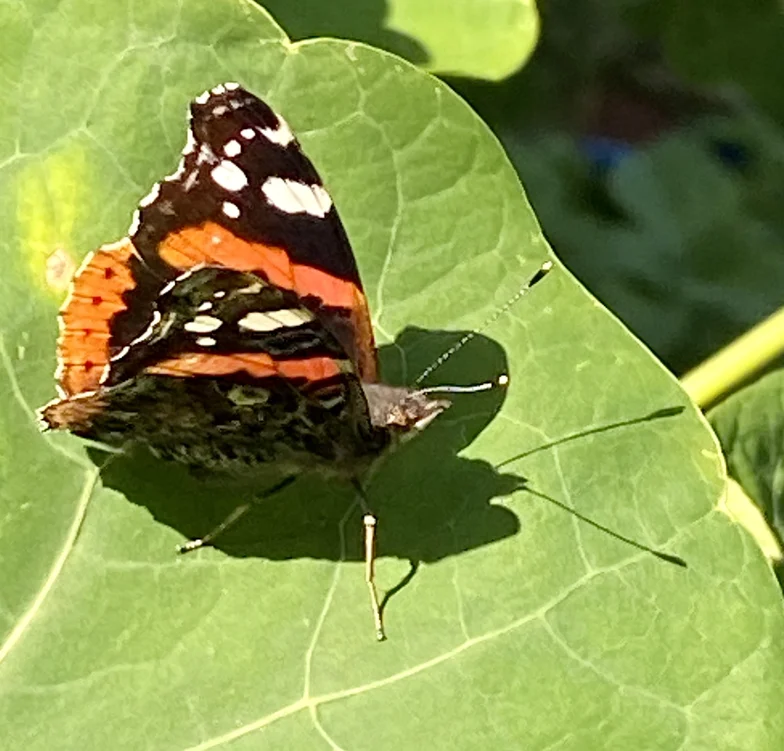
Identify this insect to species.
Vanessa atalanta
